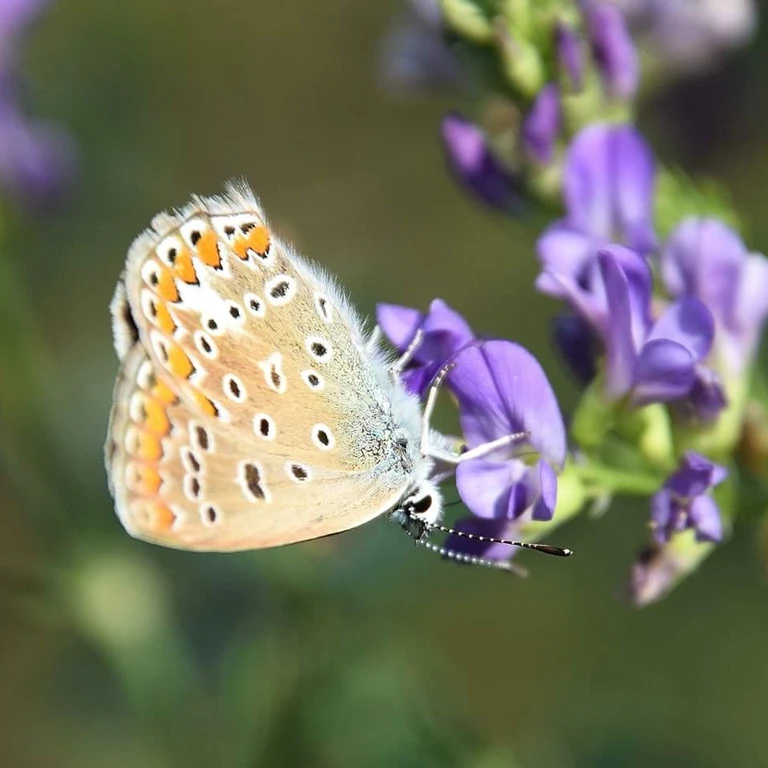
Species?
Polyommatus icarus
